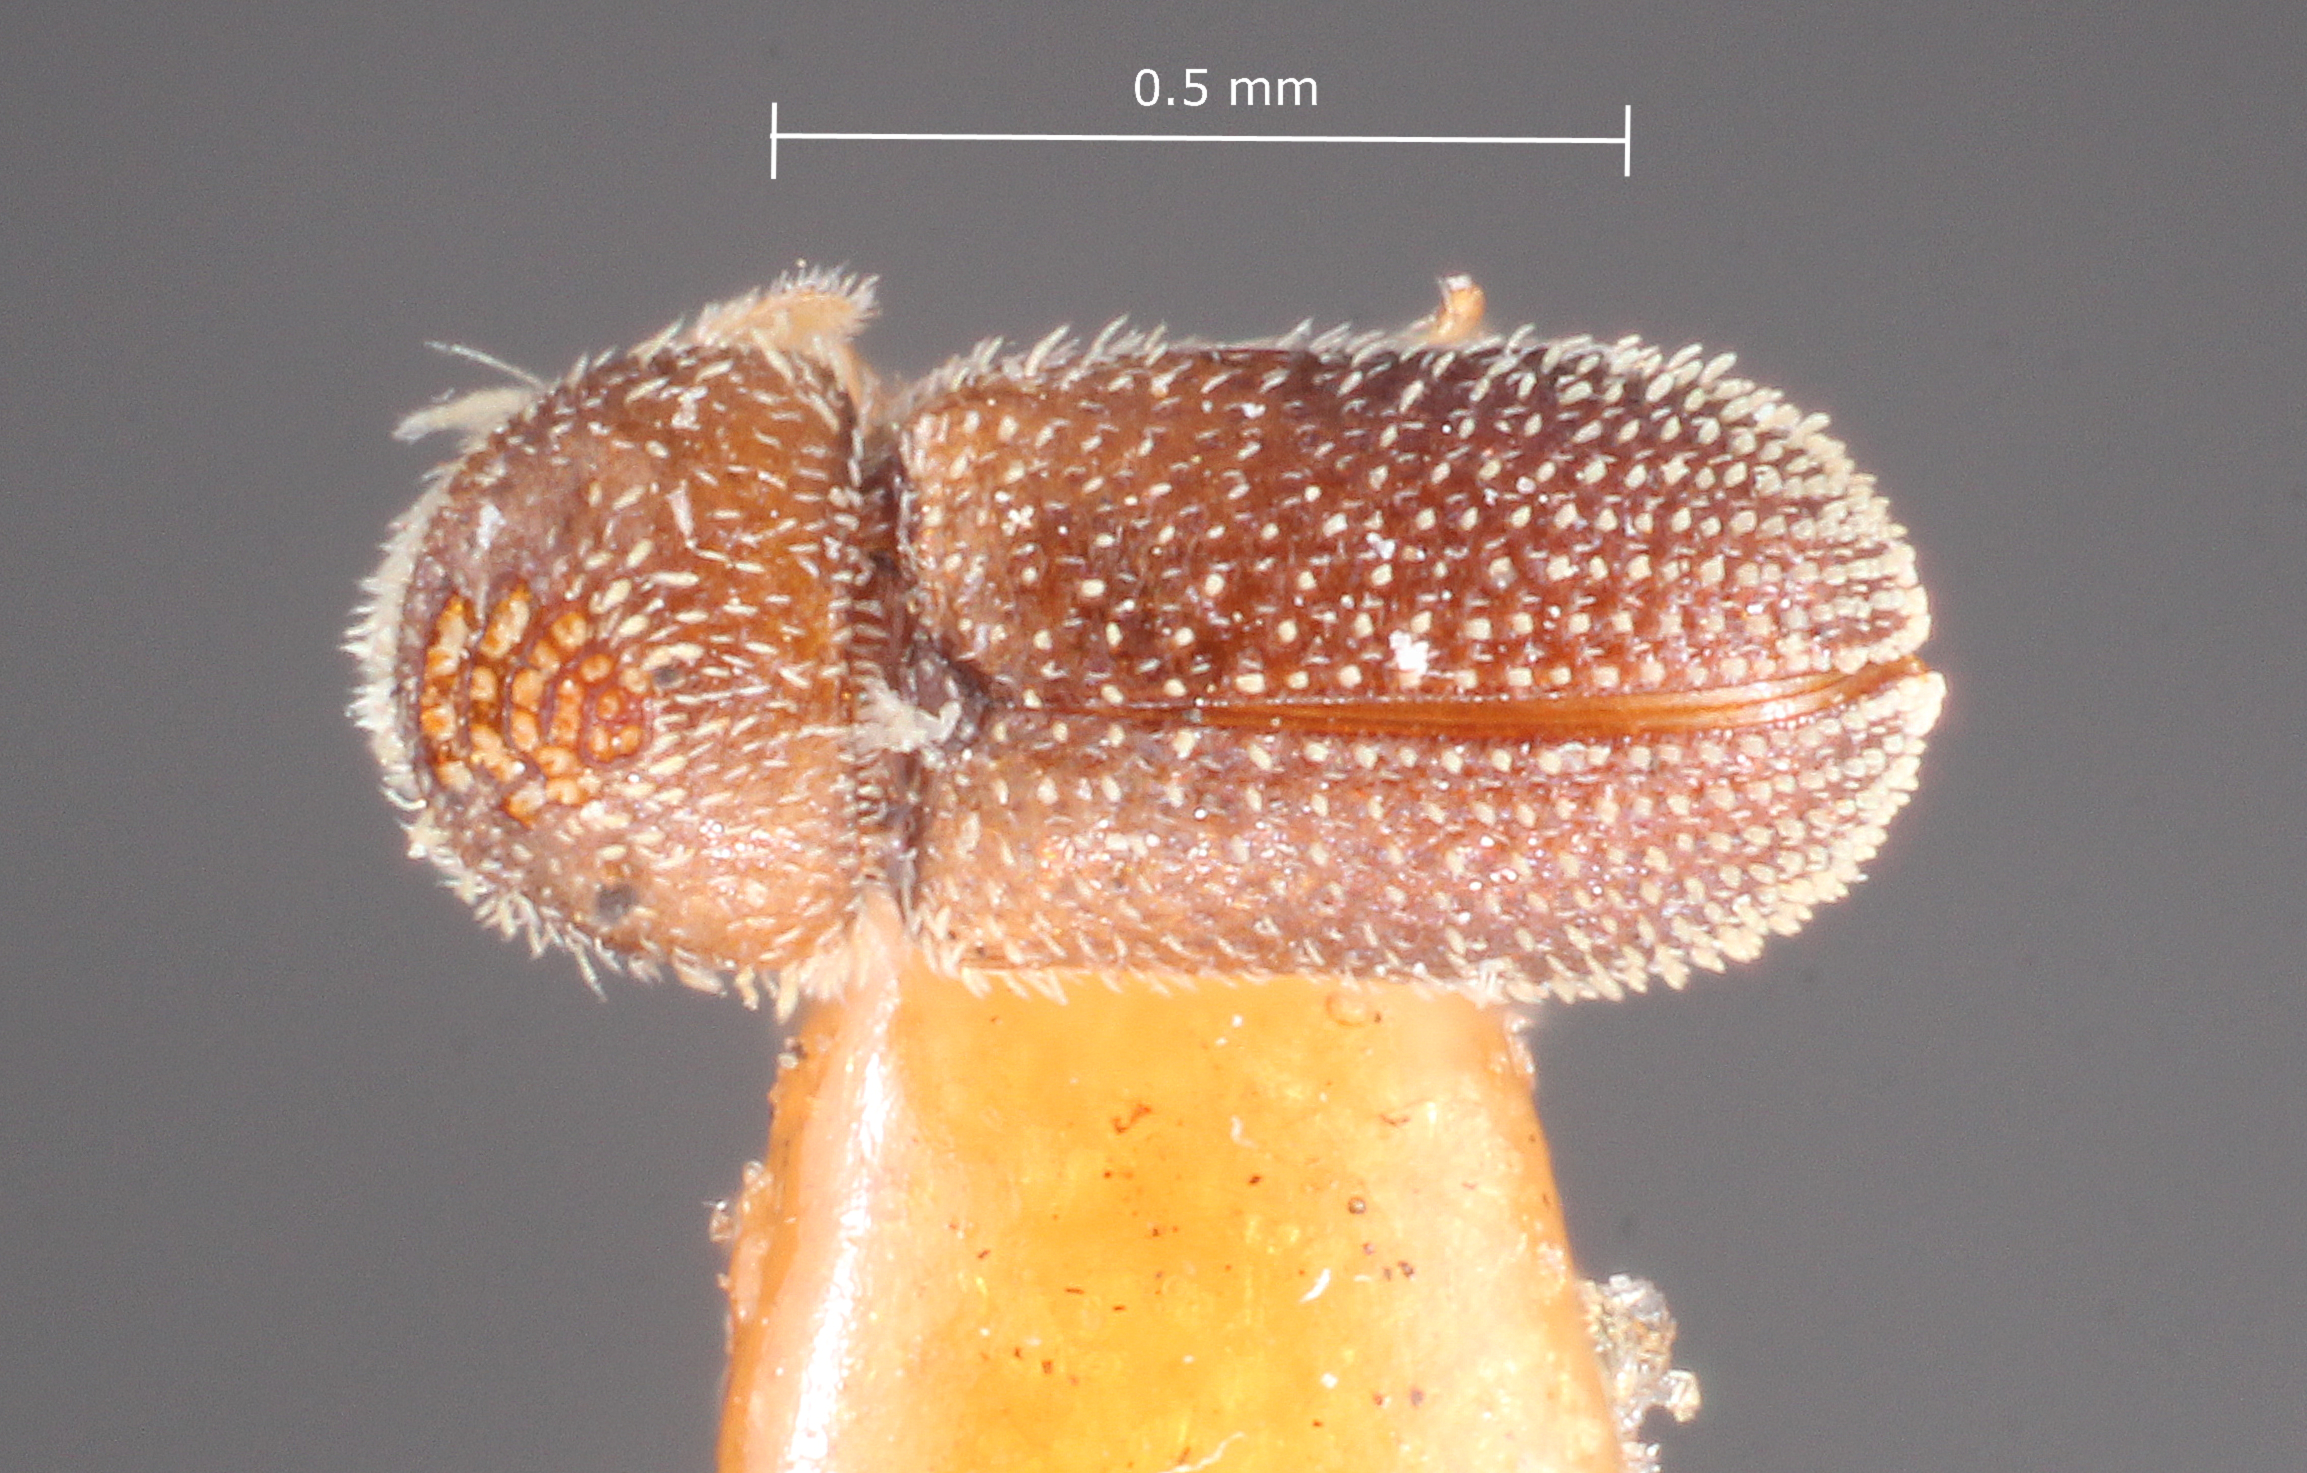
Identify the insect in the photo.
Cryptocleptes minor
